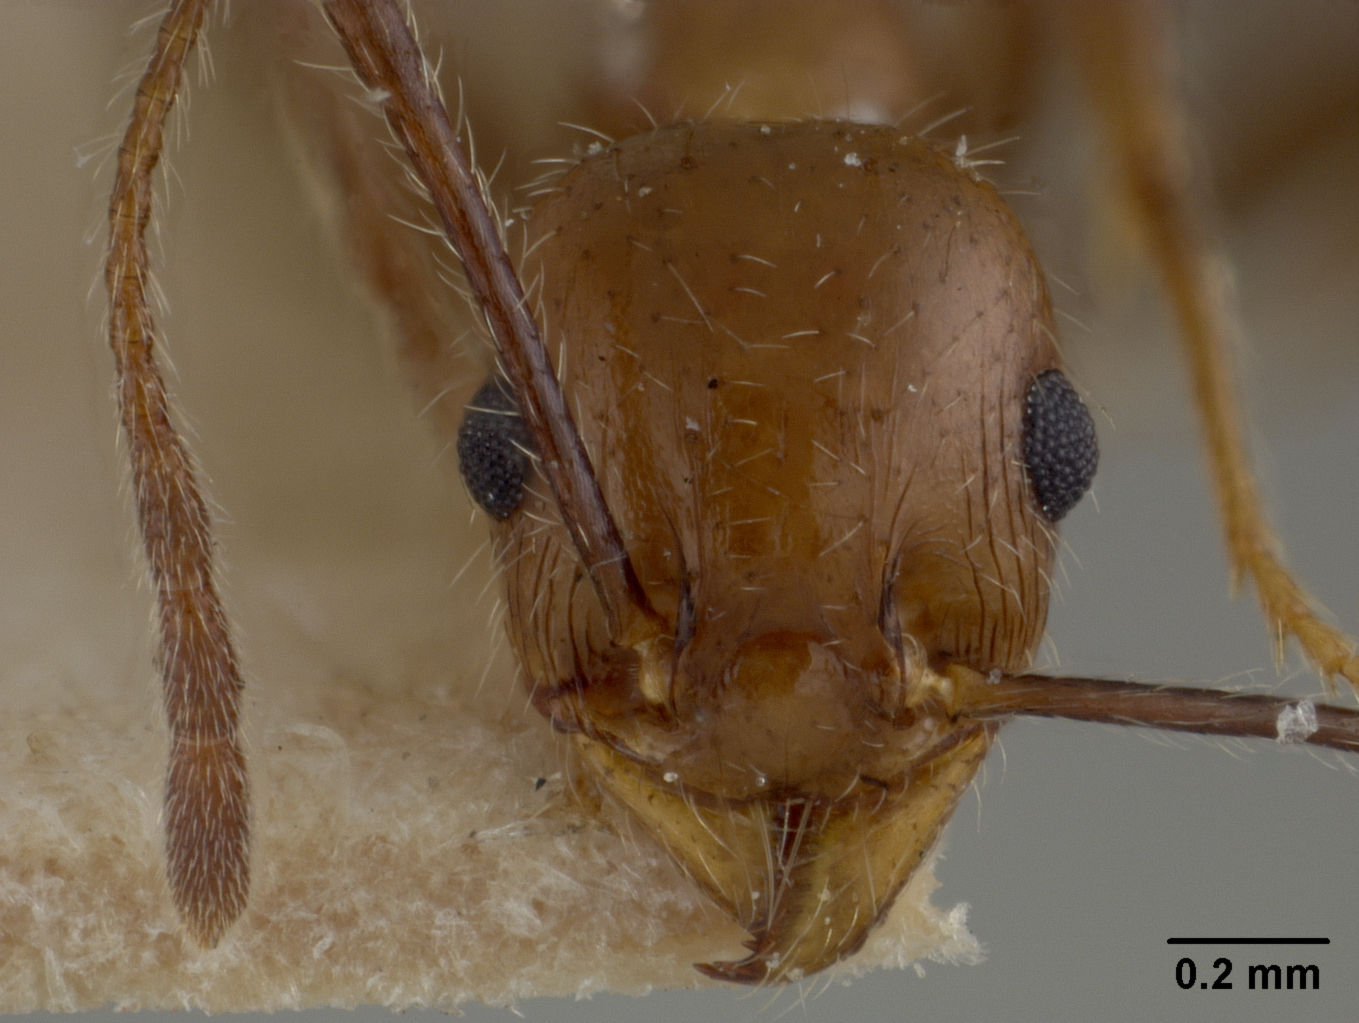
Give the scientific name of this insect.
Pheidole vasliti
